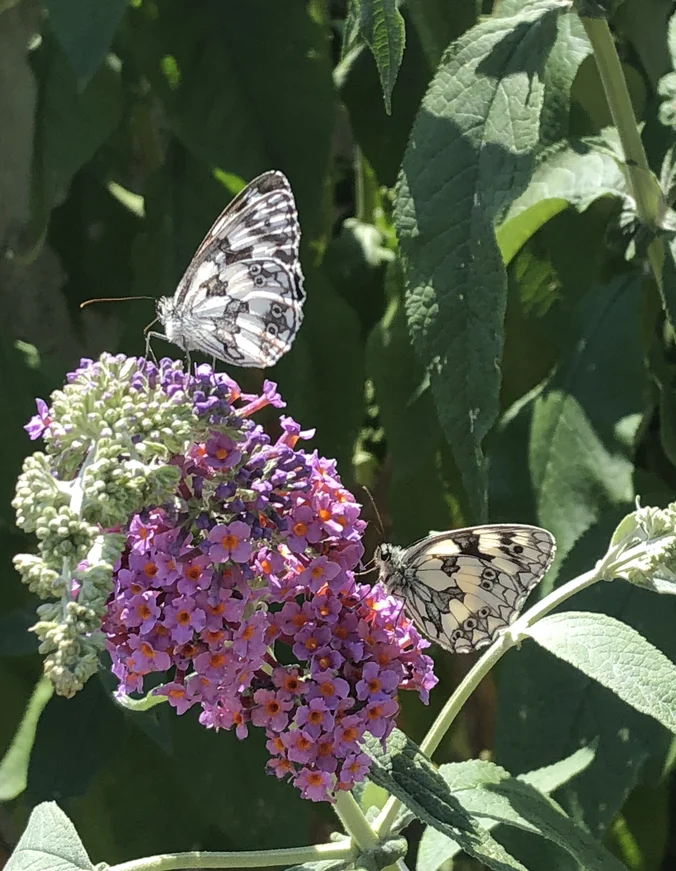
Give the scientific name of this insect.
Melanargia galathea
